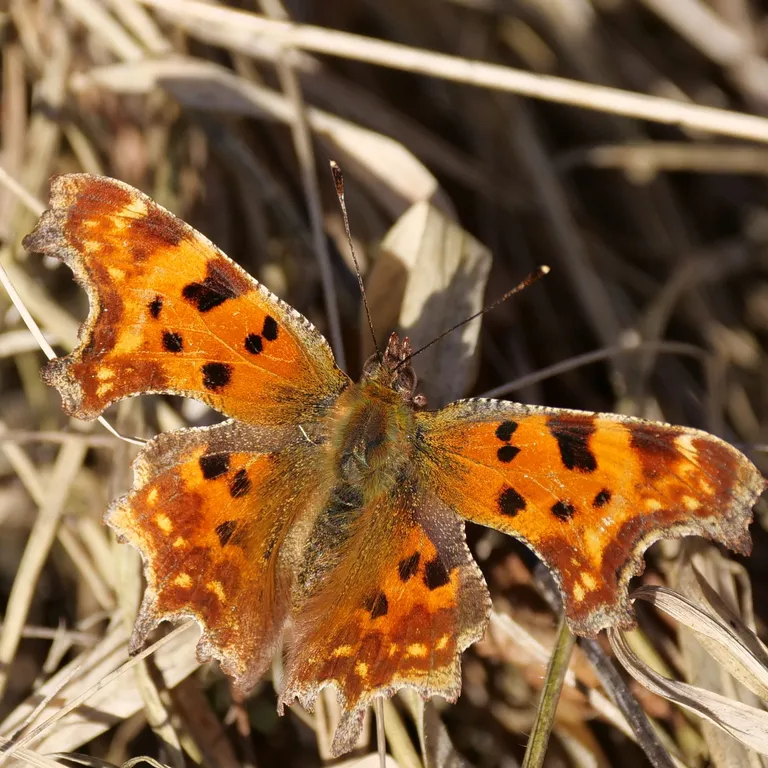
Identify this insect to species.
Polygonia c-album
